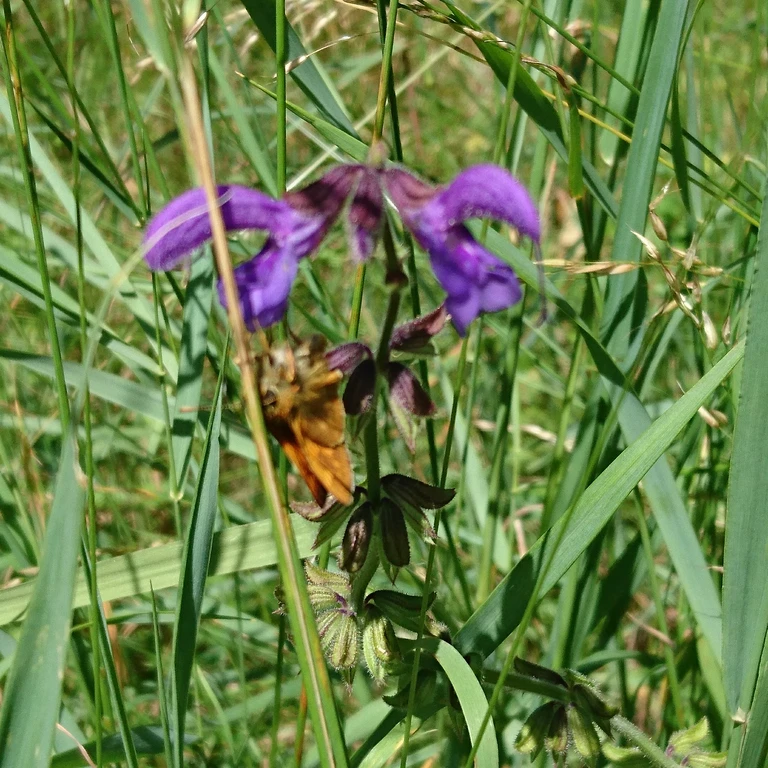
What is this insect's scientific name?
Ochlodes sylvanus (also Ochlodes venata)
